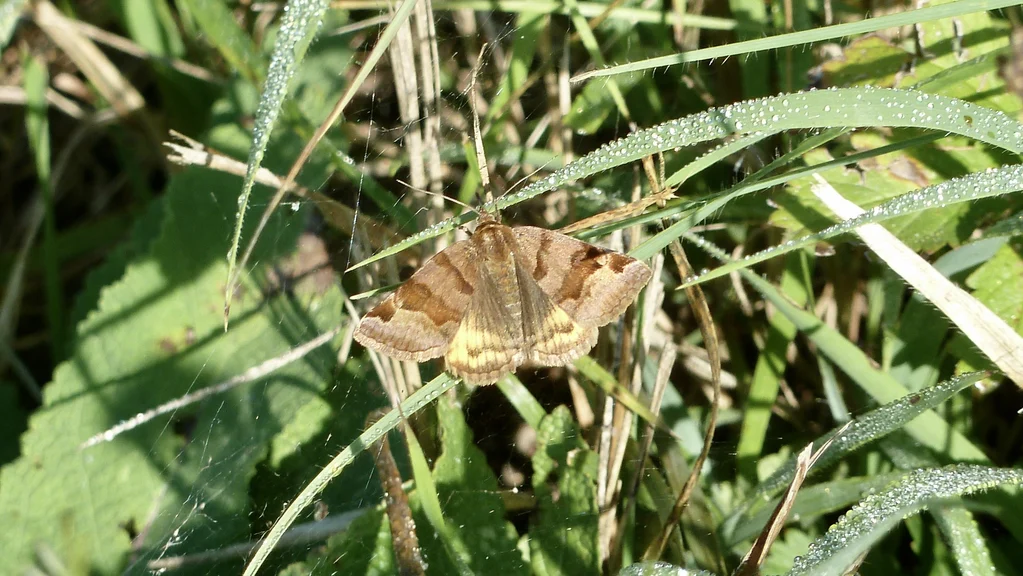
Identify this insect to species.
Euclidia glyphica
